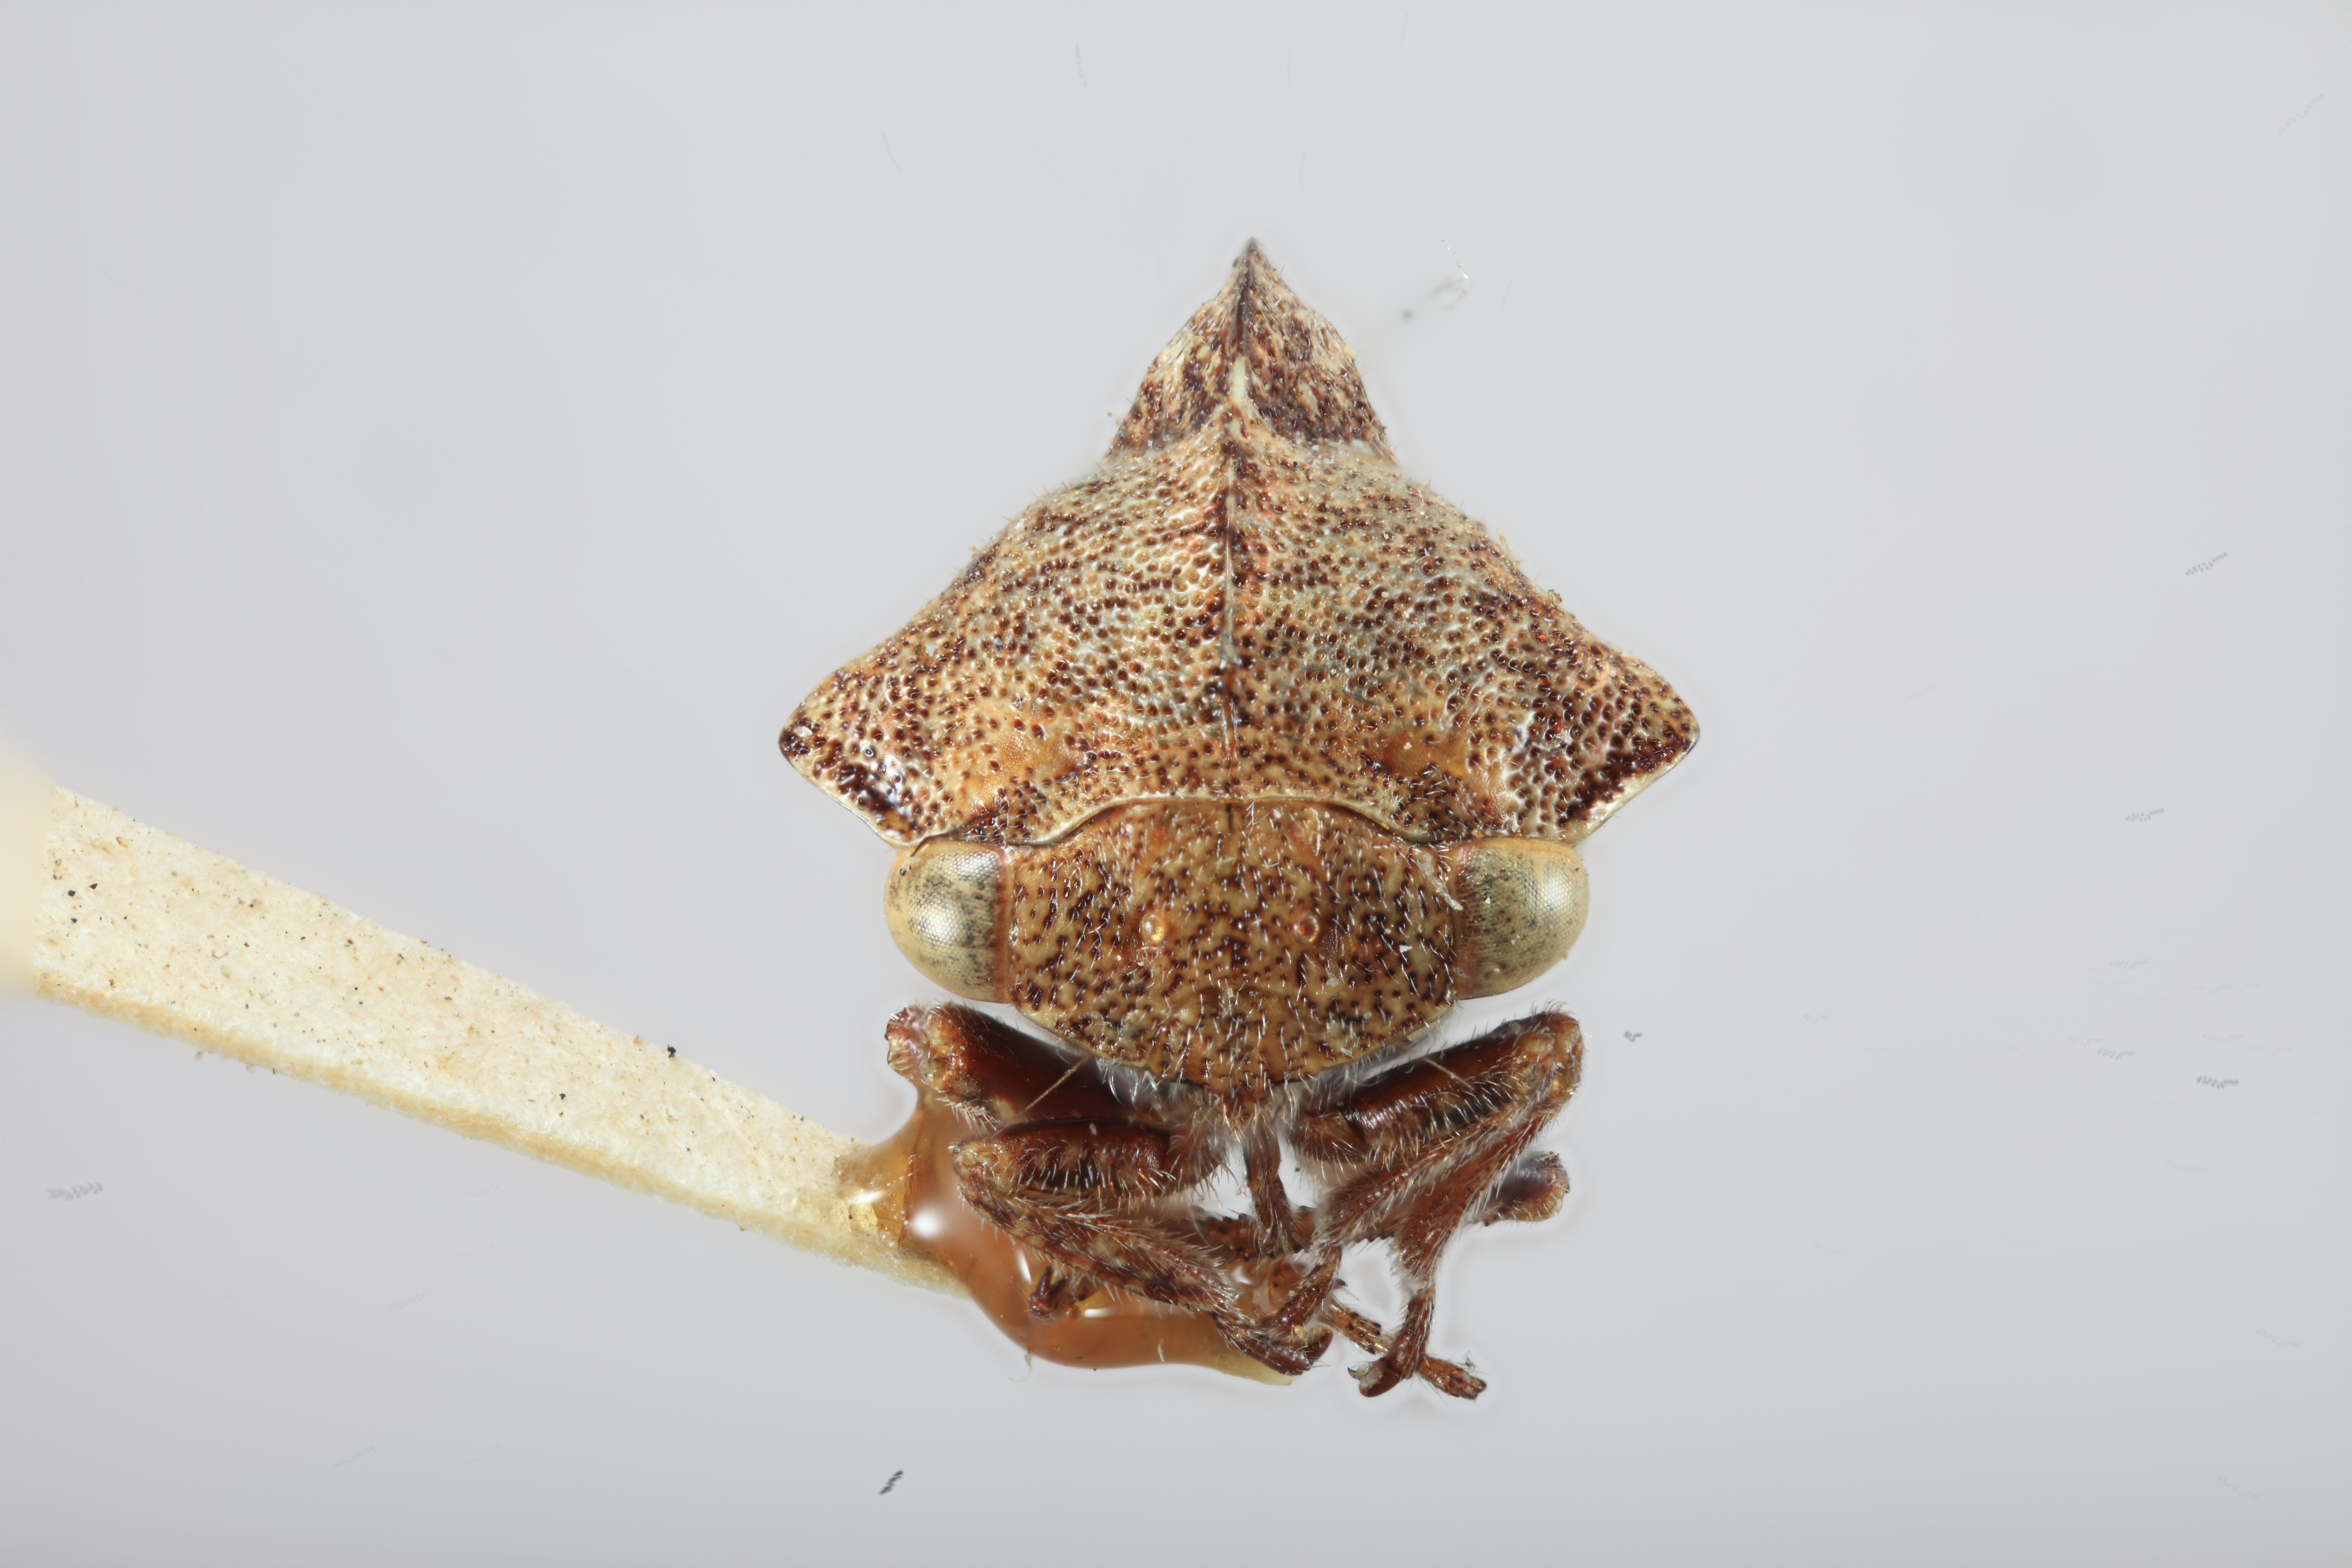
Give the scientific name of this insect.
Telamona brevis
